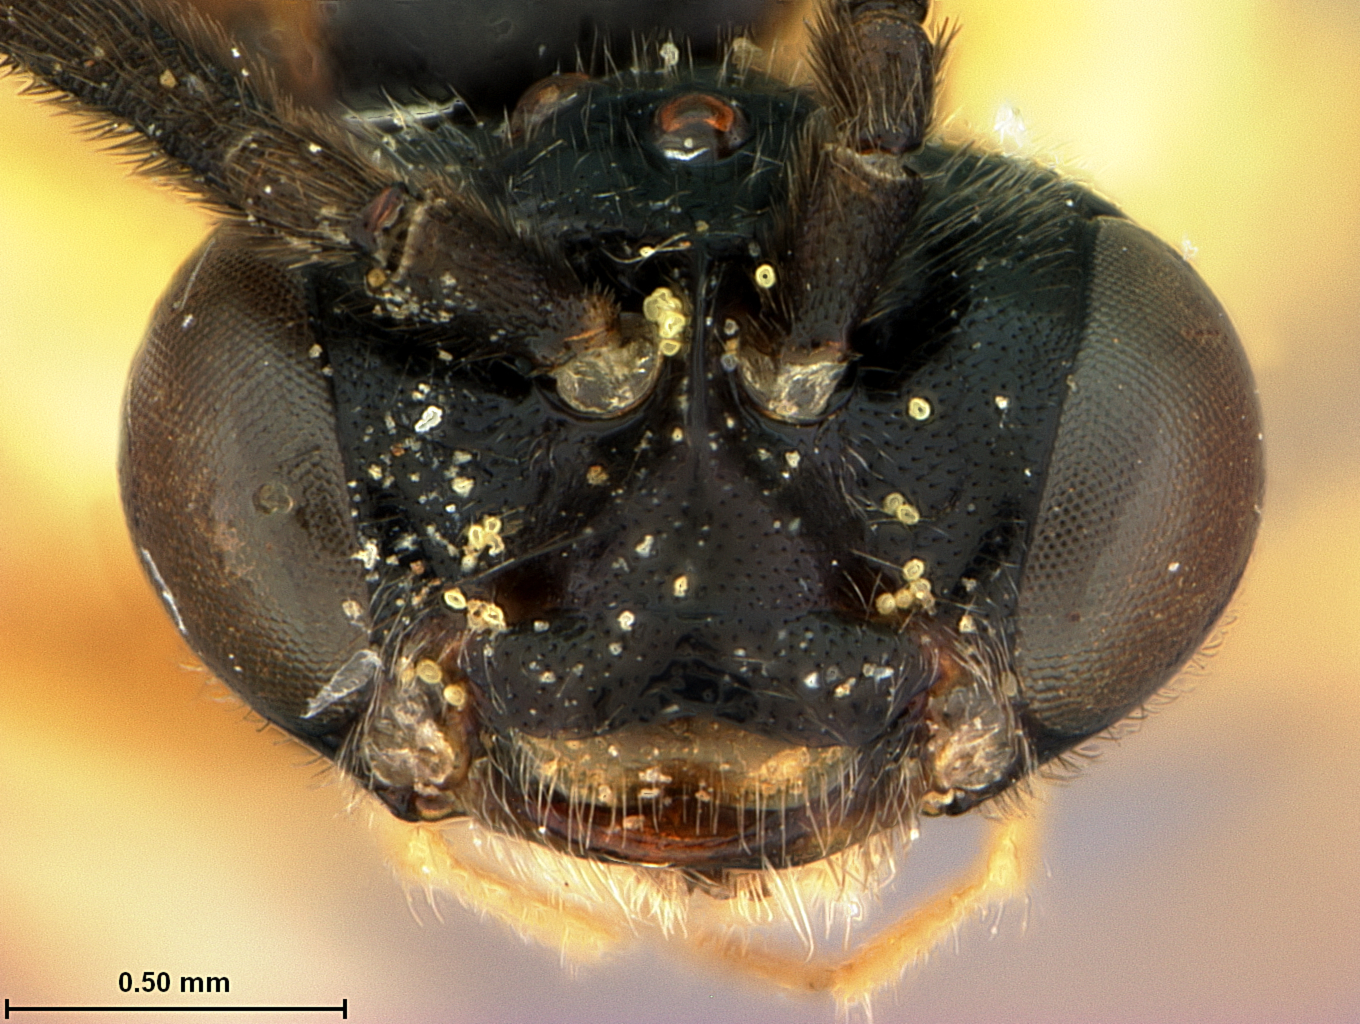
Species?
Sphacophilus nuntius
